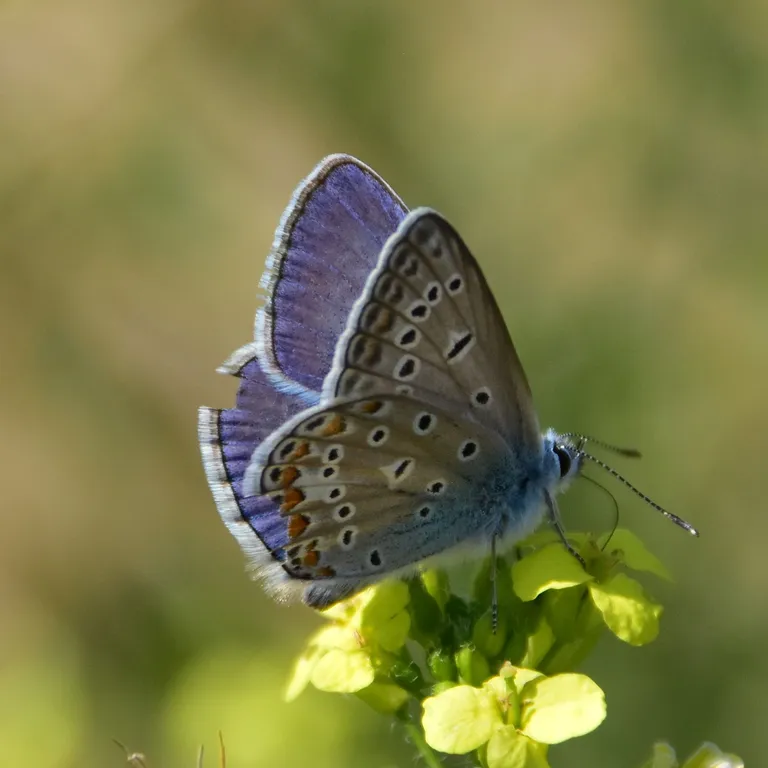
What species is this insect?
Polyommatus icarus
